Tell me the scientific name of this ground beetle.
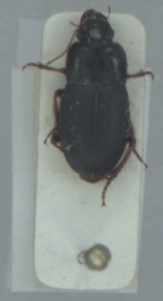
Harpalus tardus
